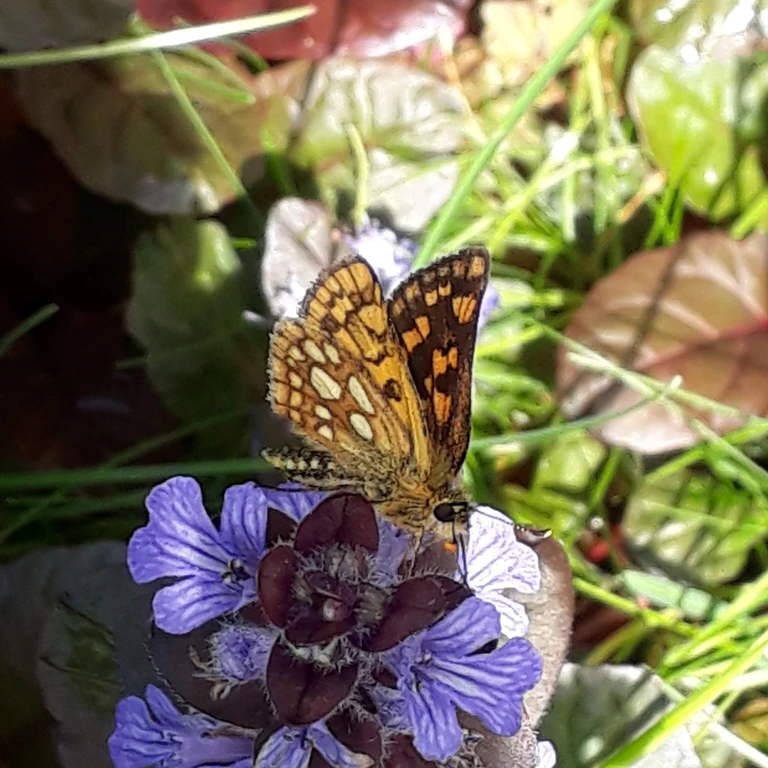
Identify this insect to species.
Carterocephalus palaemon
